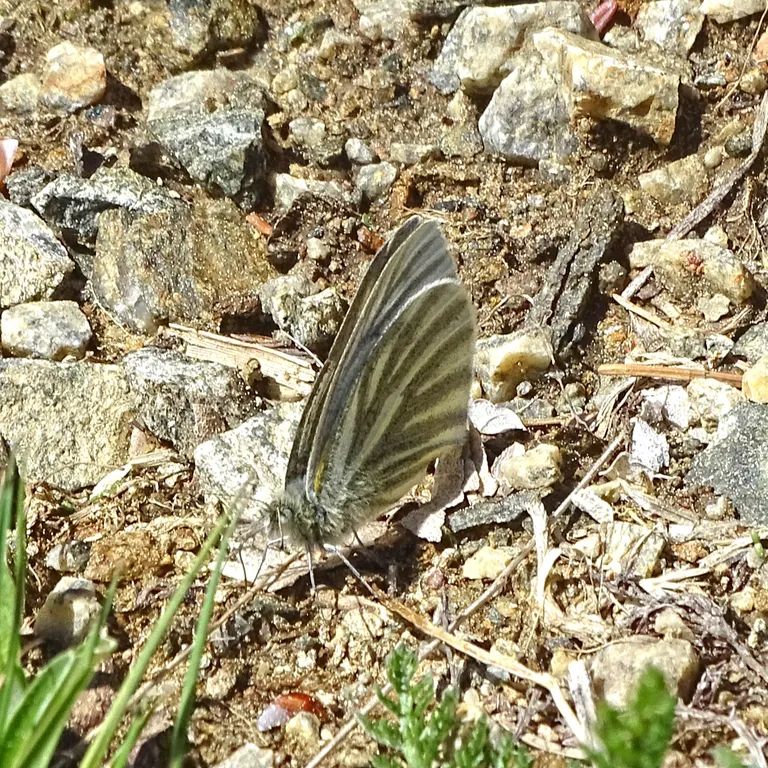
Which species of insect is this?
Pieris bryoniae
